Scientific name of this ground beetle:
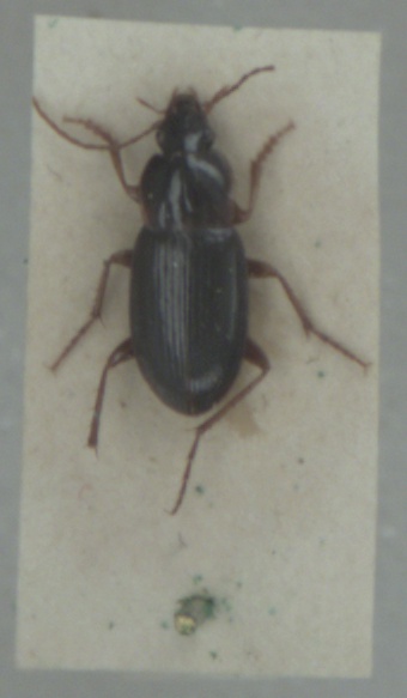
Calathus micropterus
